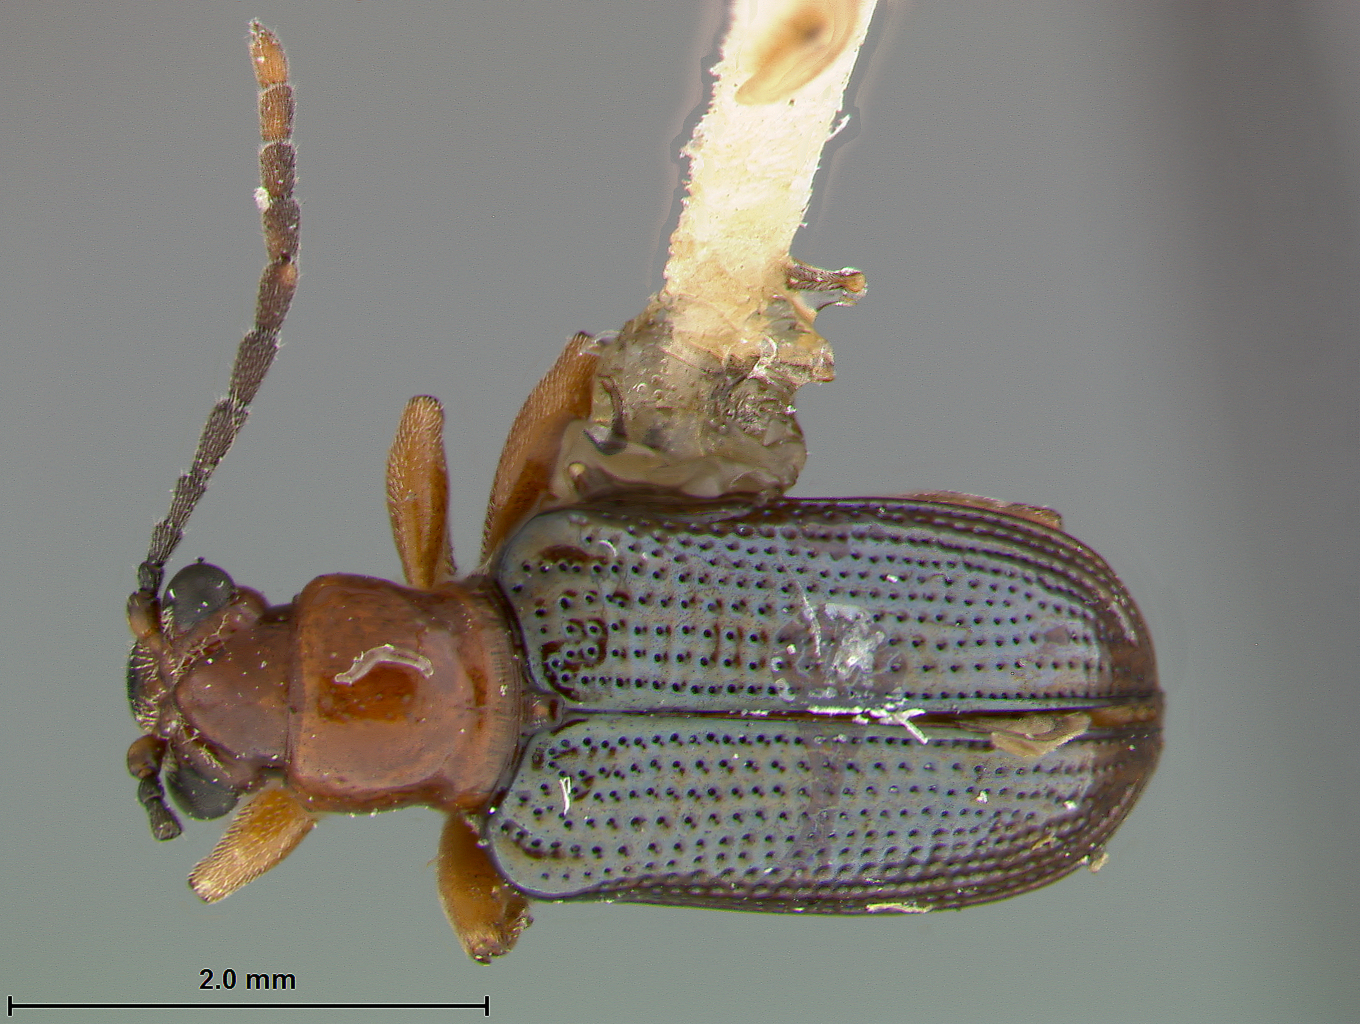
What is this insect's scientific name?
Oulema variabilis
